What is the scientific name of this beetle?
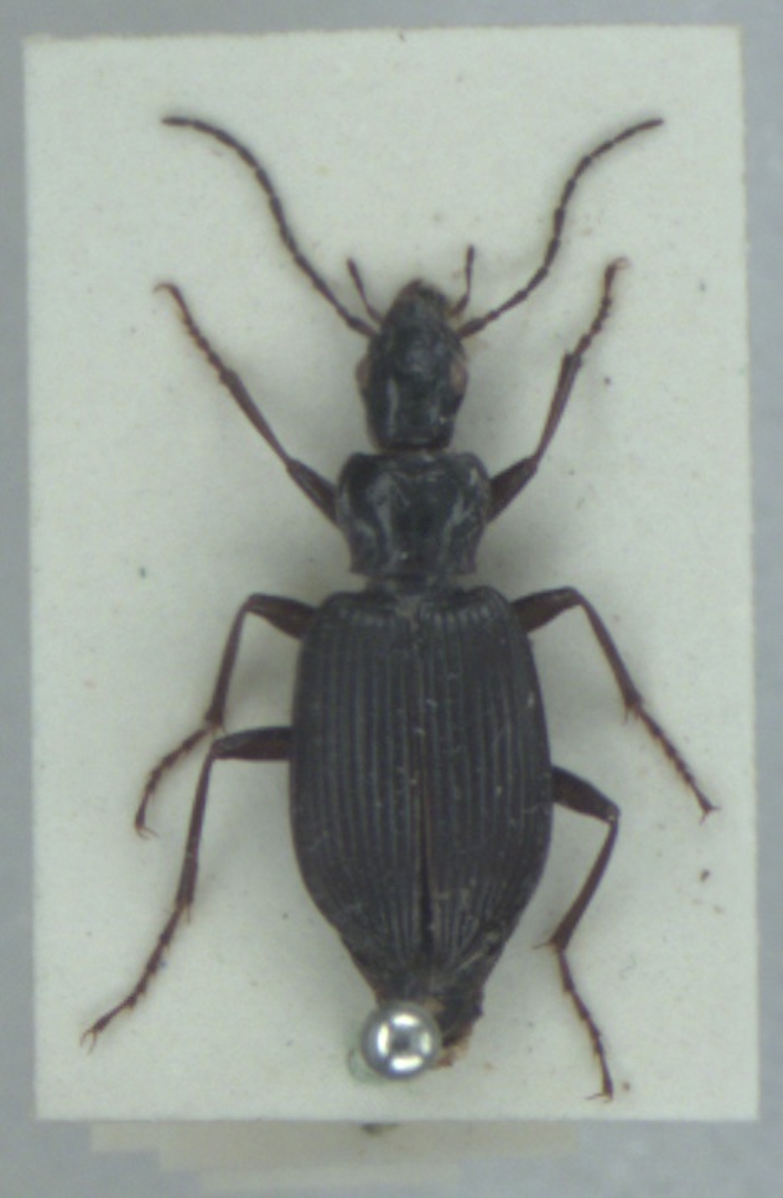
Platynus assimilis
